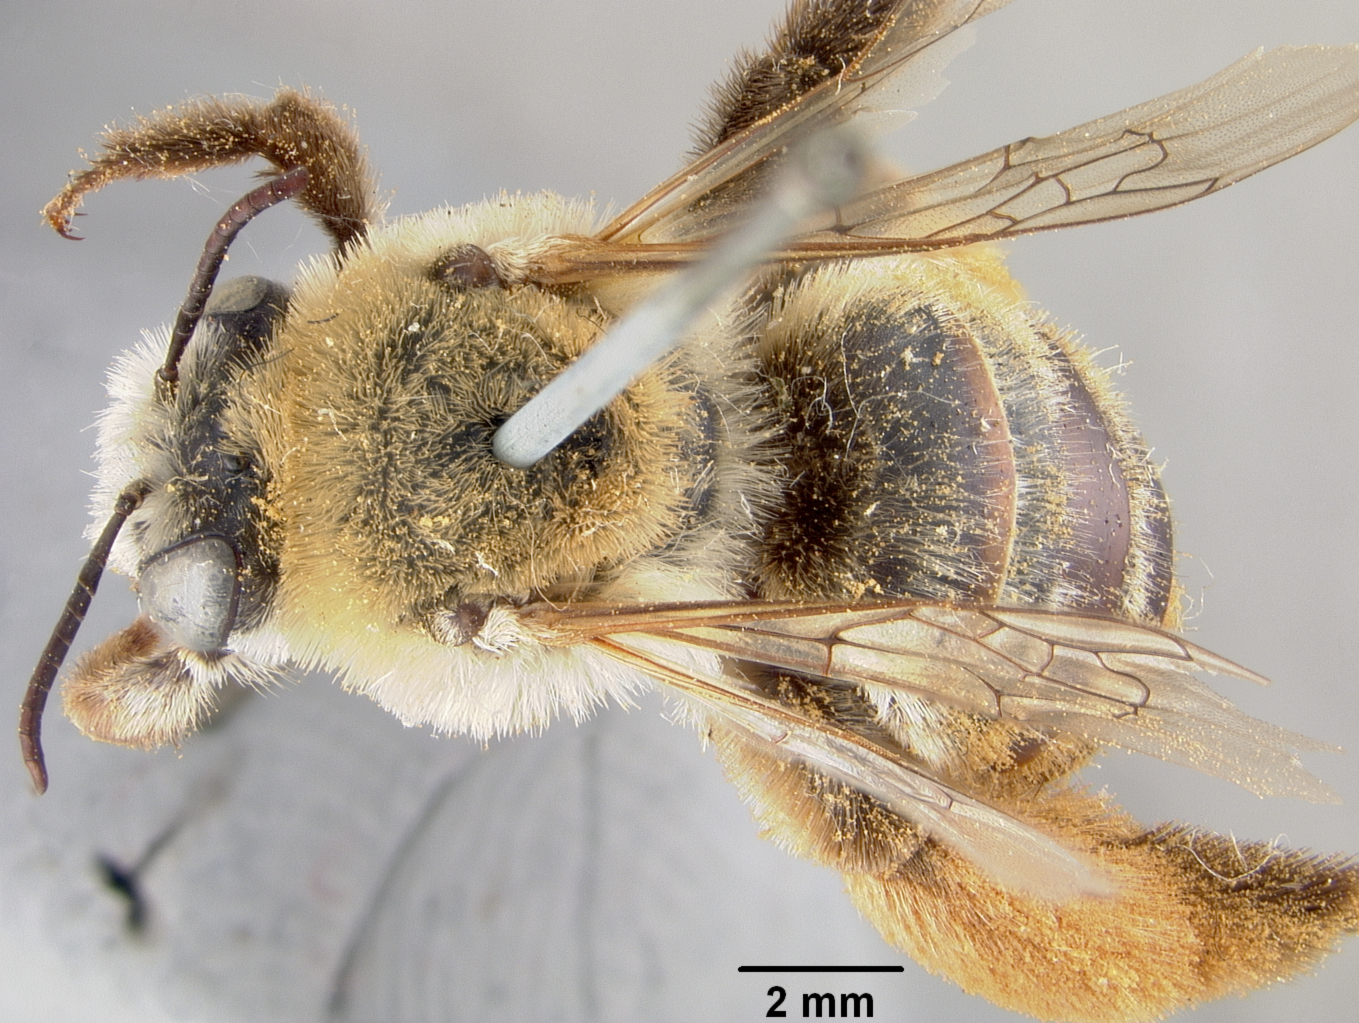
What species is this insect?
Melissodes chrysothamni
